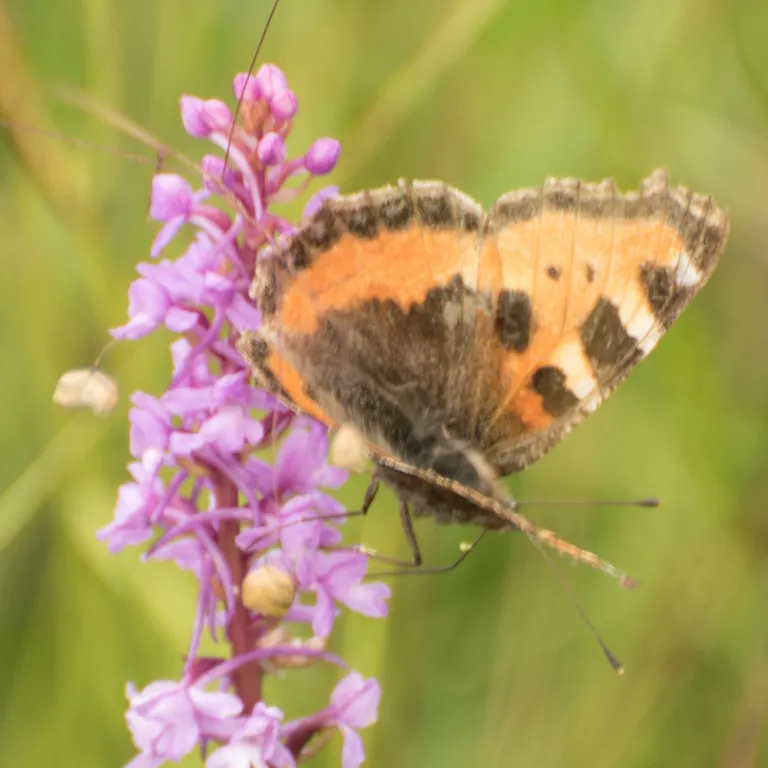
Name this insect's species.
Aglais urticae
